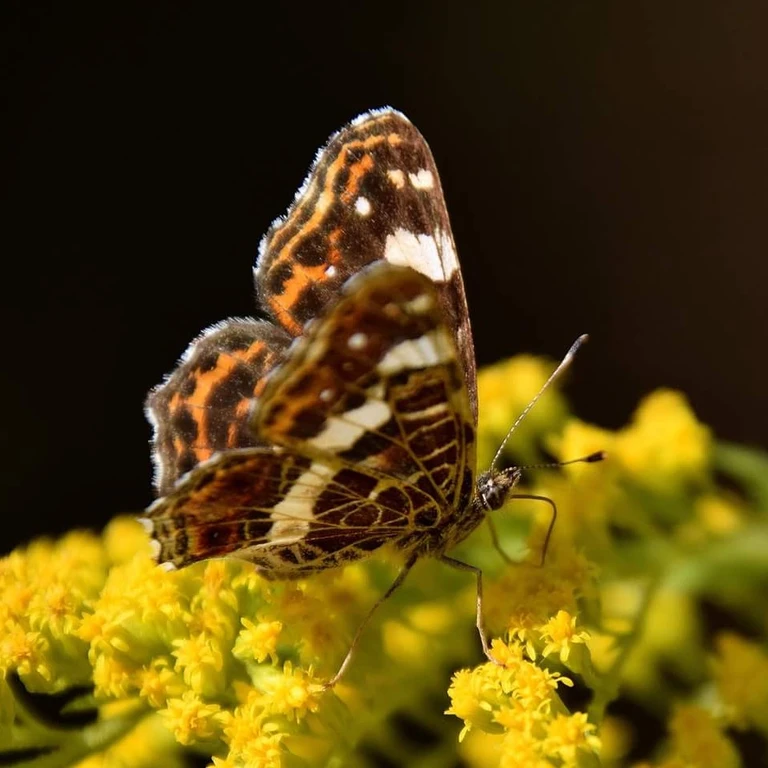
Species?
Araschnia levana
